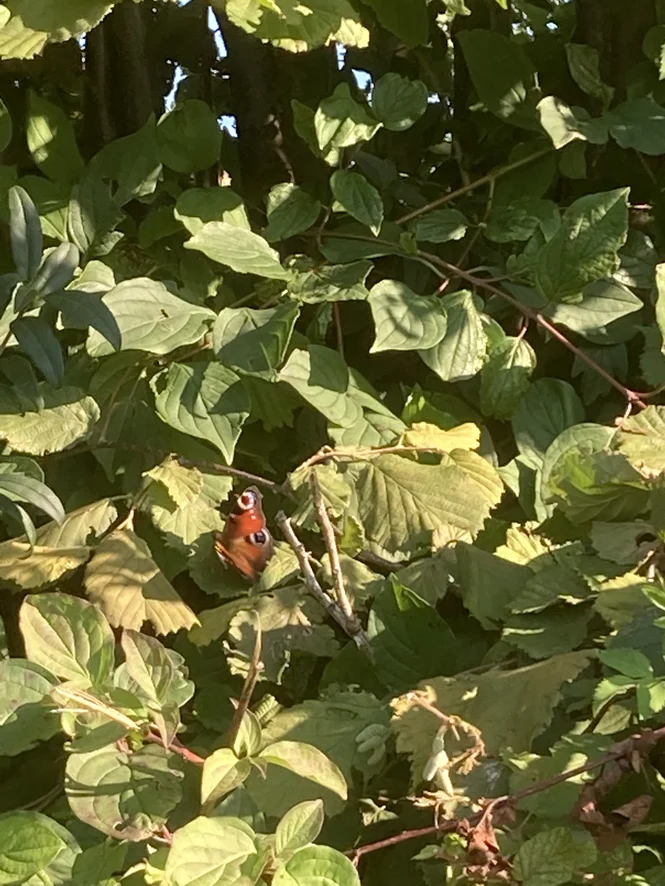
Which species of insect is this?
Aglais io
